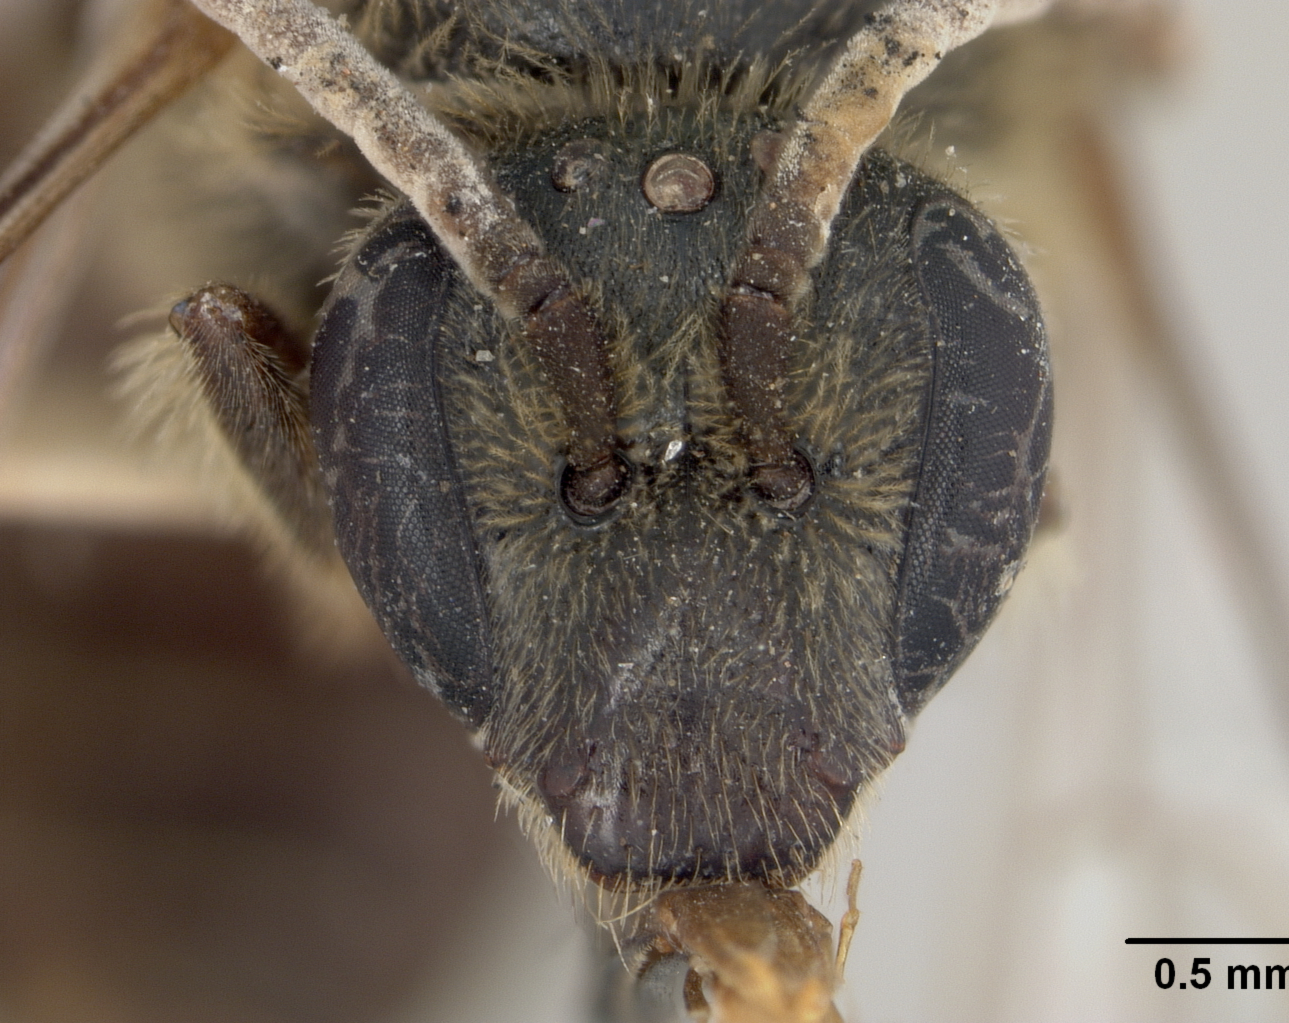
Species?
Halictus robbii
